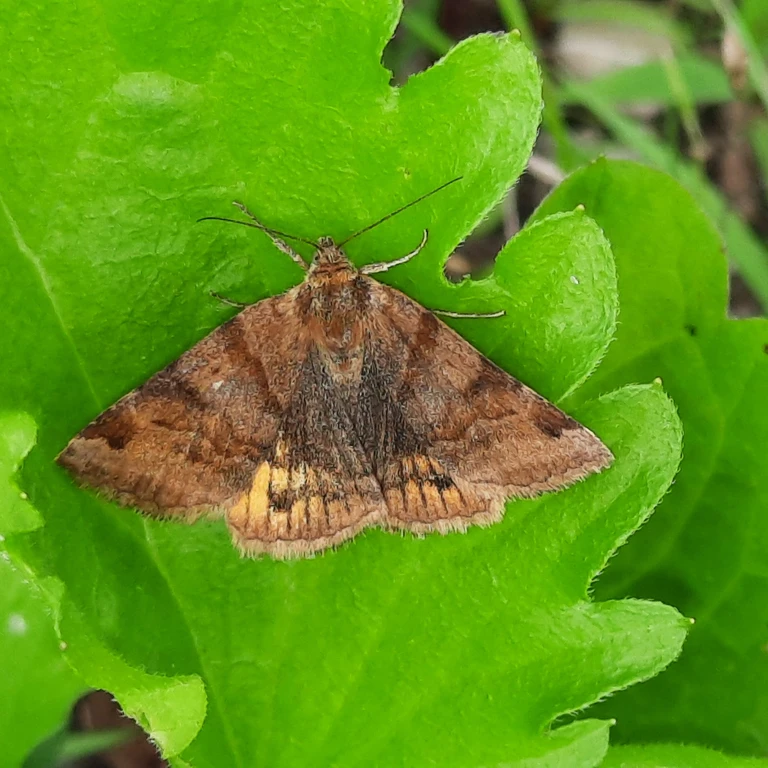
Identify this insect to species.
Euclidia glyphica
